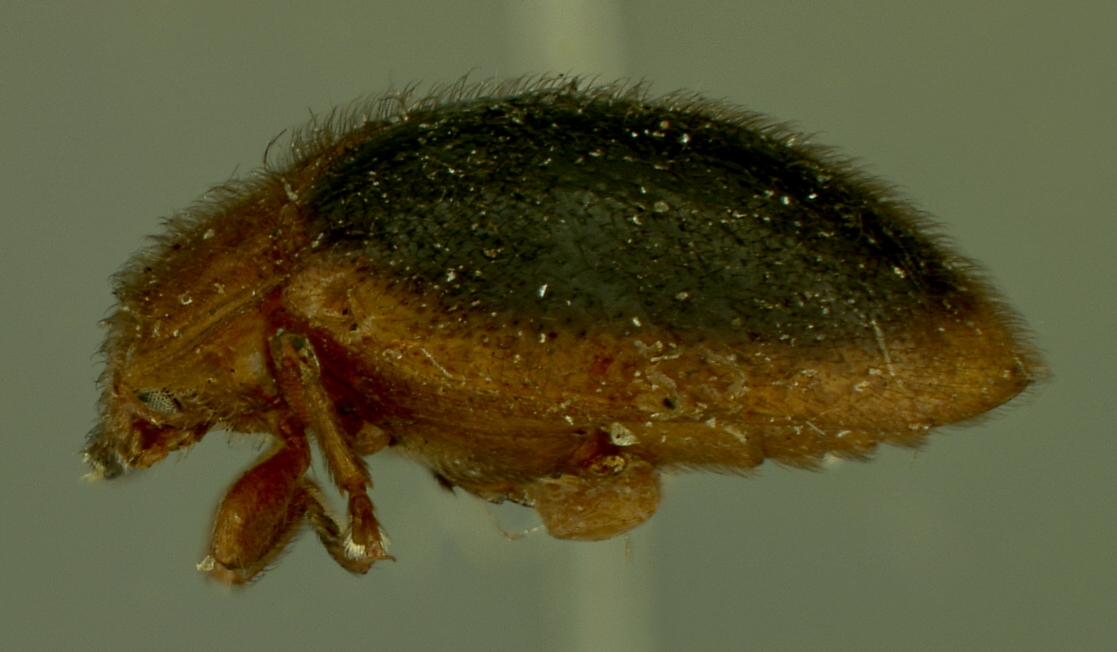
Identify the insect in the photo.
Stenotarsus solidus
